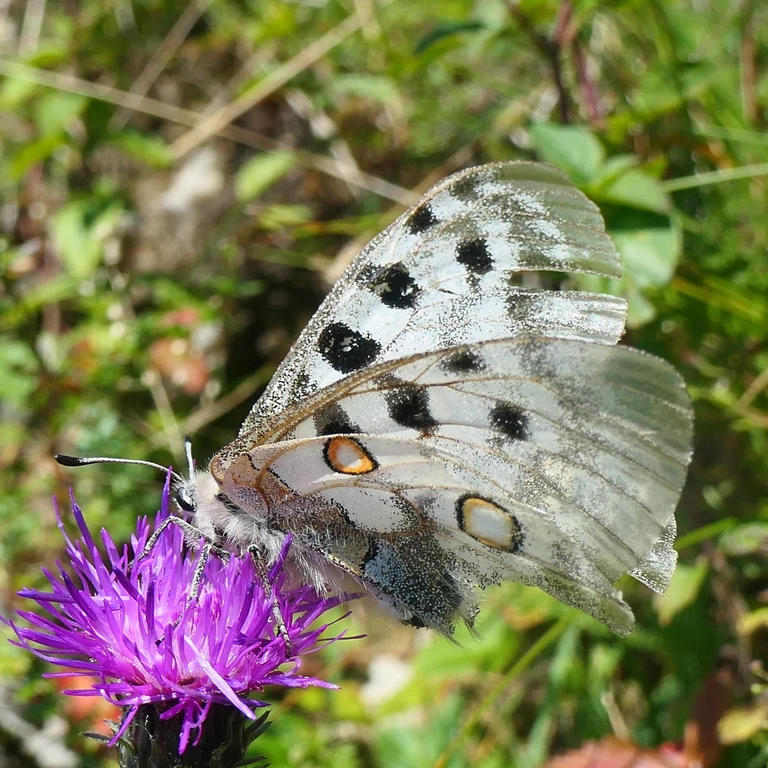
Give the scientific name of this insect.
Parnassius apollo
